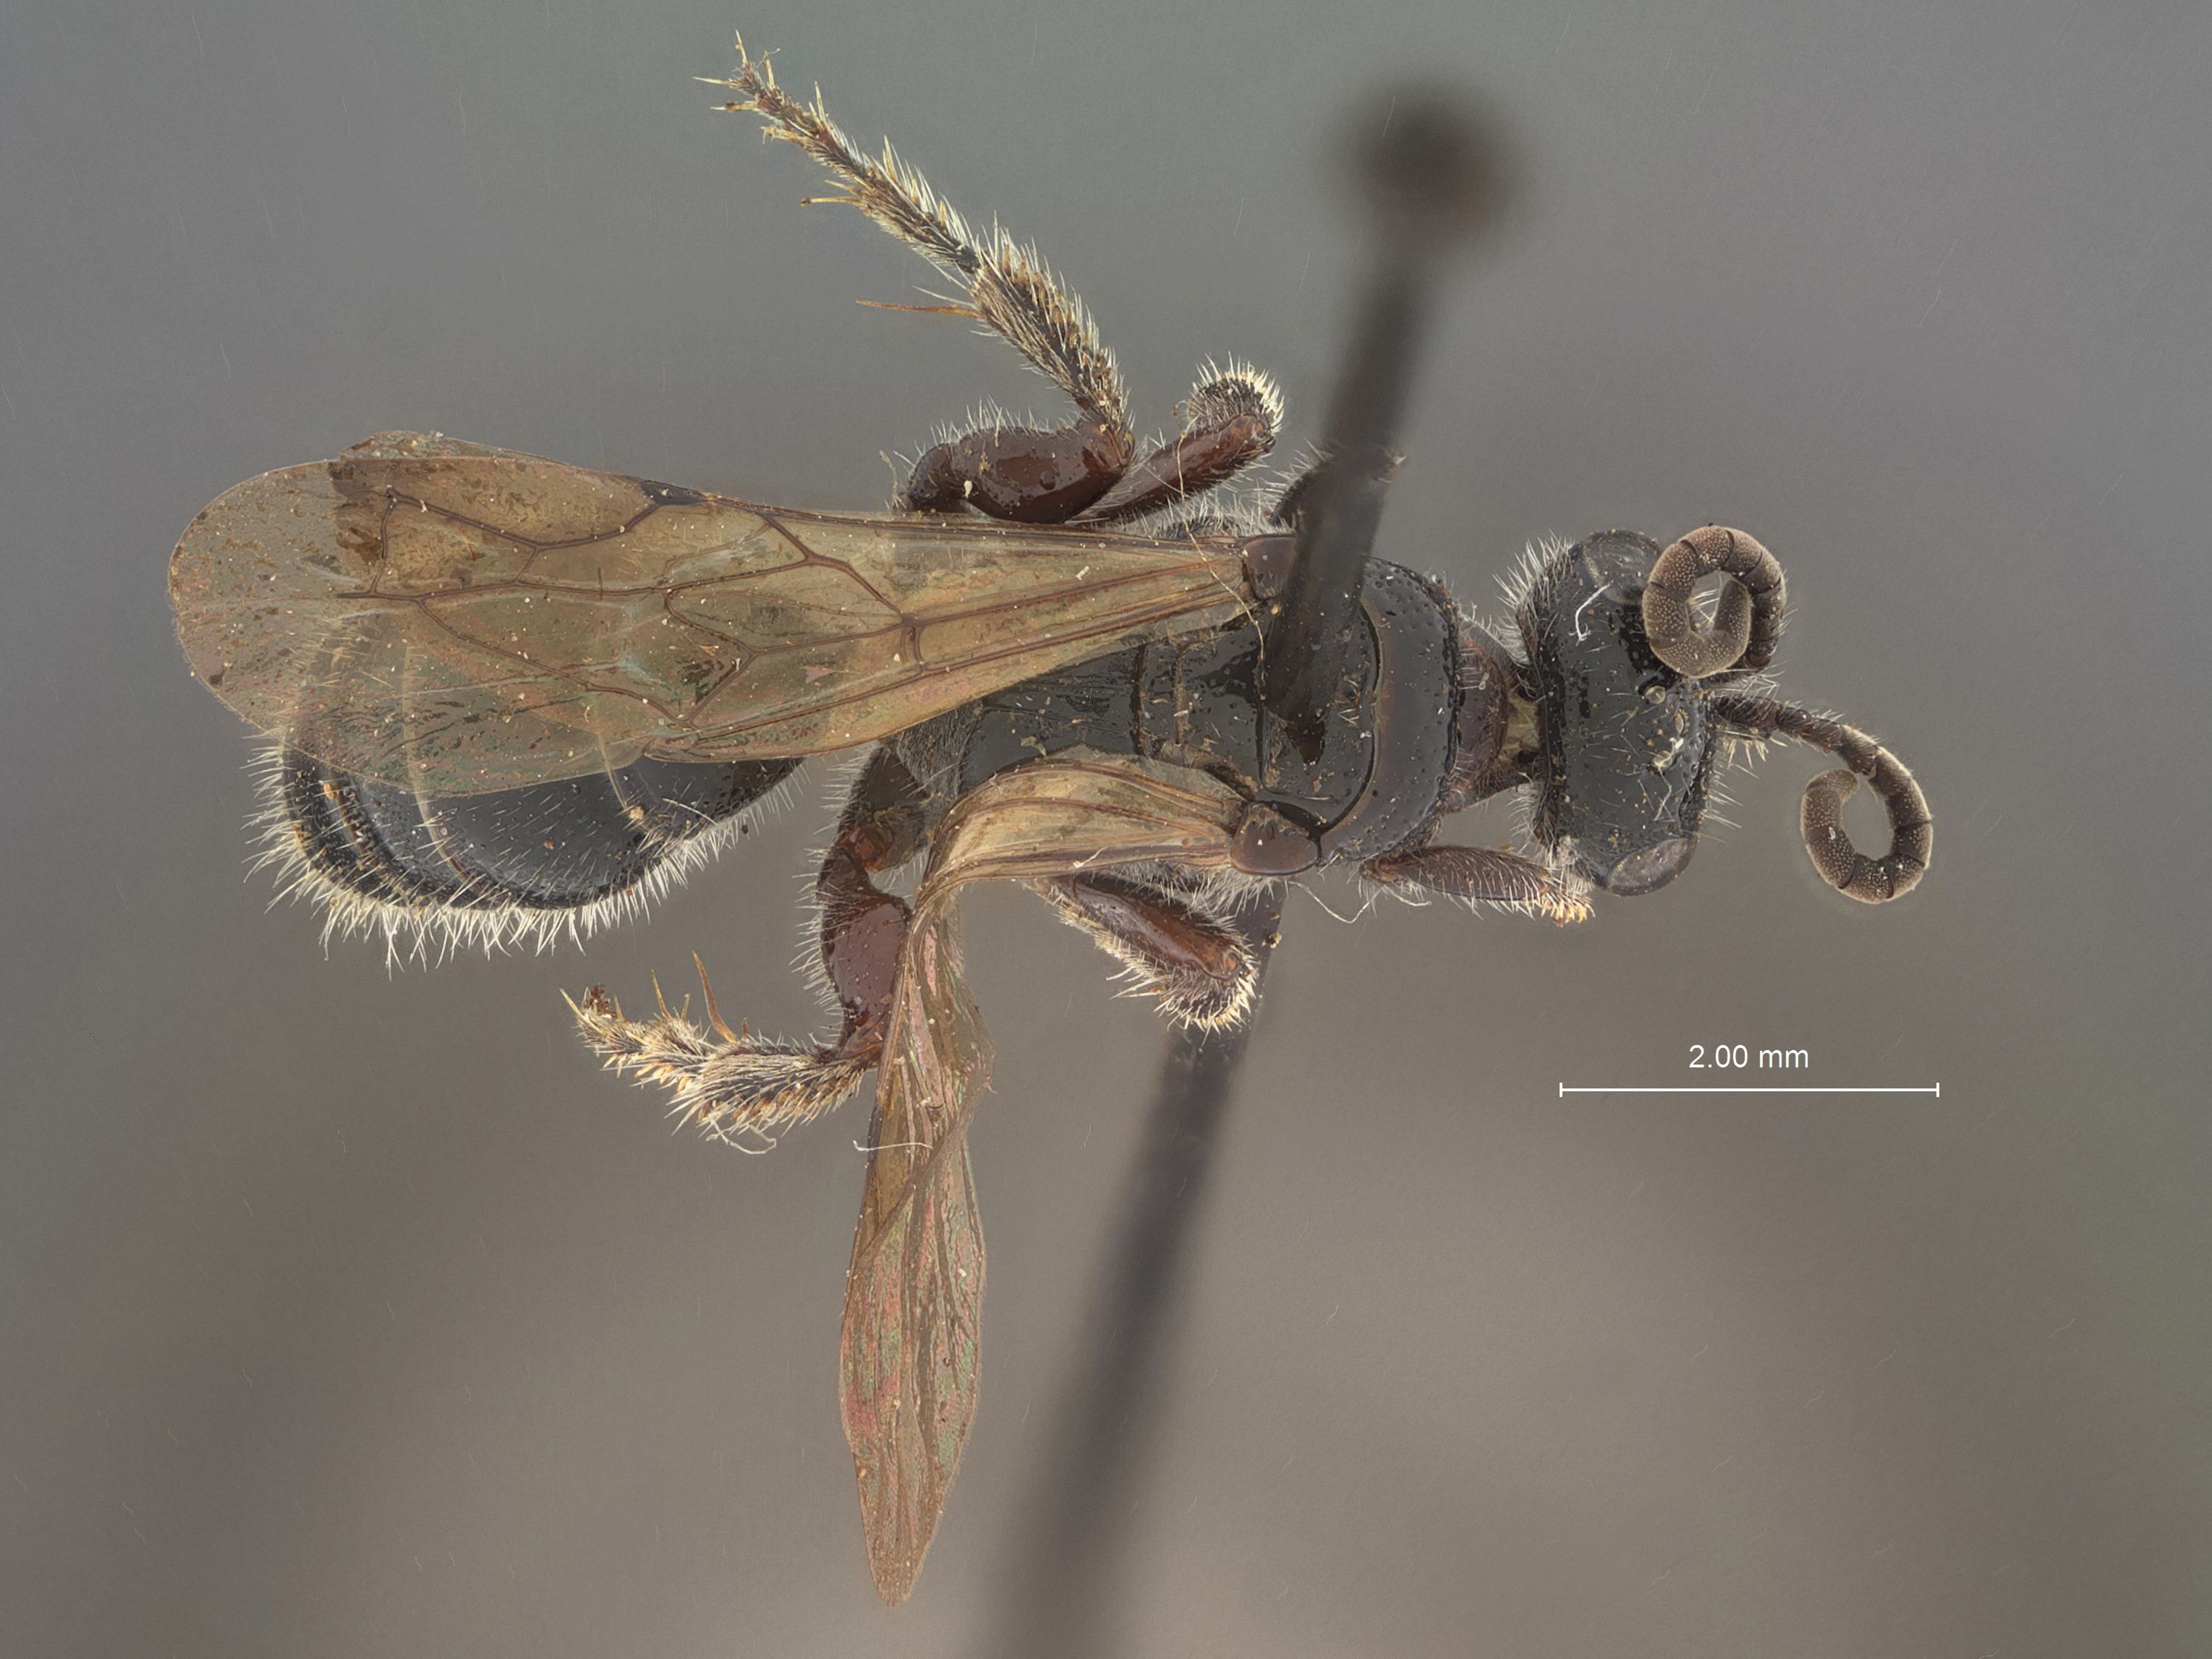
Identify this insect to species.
Tiphia satoi
